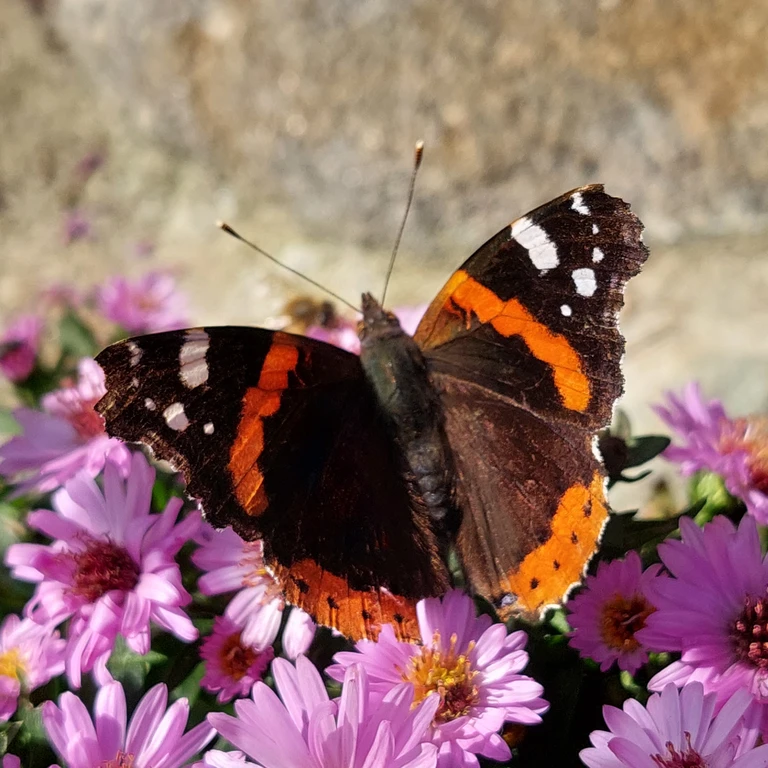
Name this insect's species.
Vanessa atalanta
